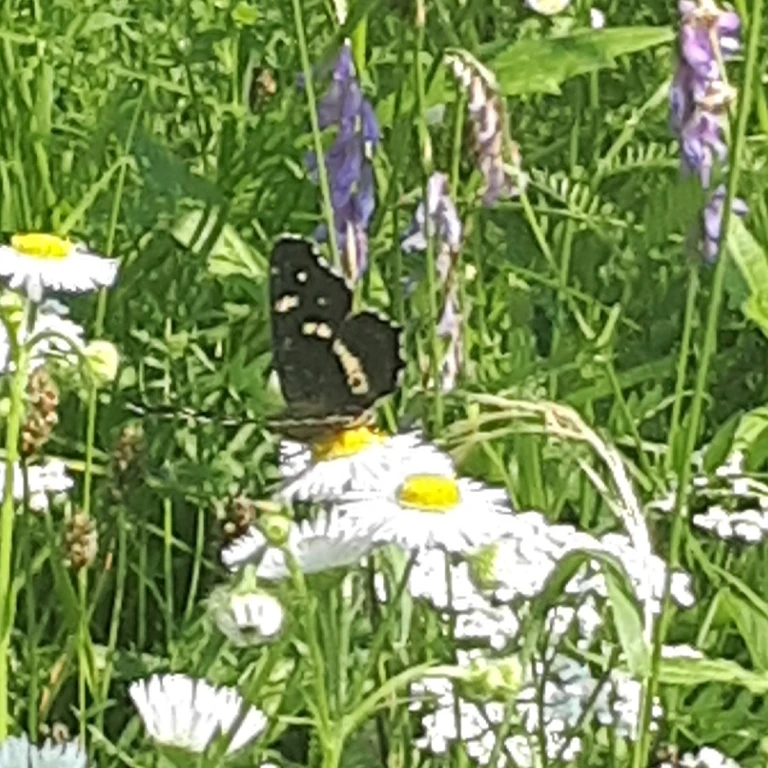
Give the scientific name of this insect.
Araschnia levana
